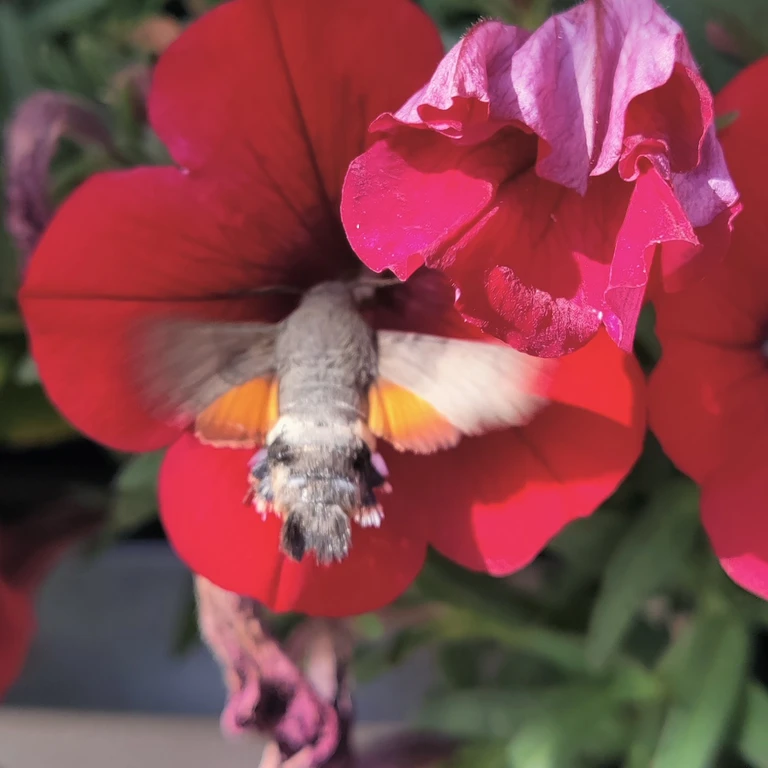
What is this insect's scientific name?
Macroglossum stellatarum
